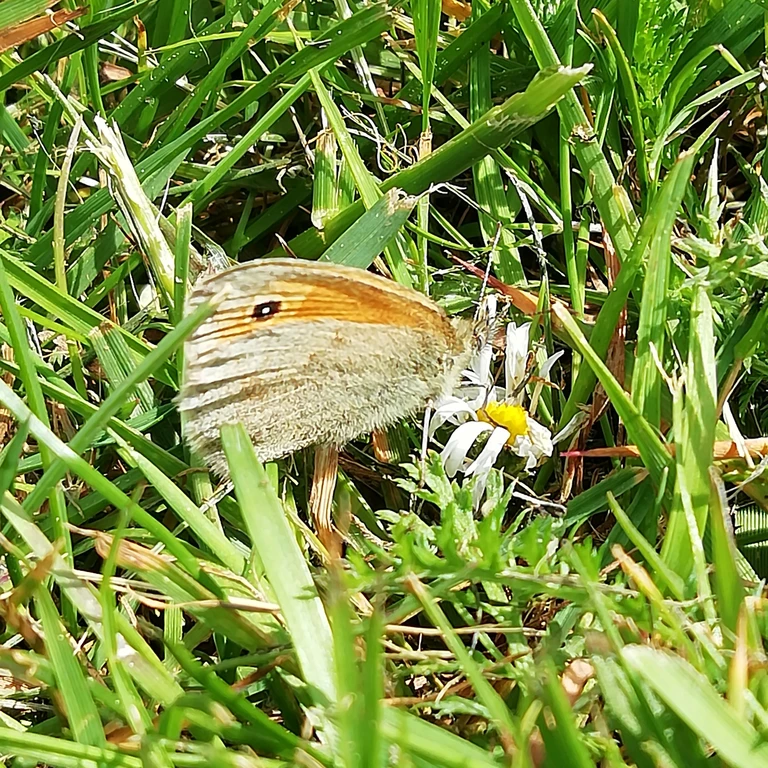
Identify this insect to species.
Coenonympha pamphilus
